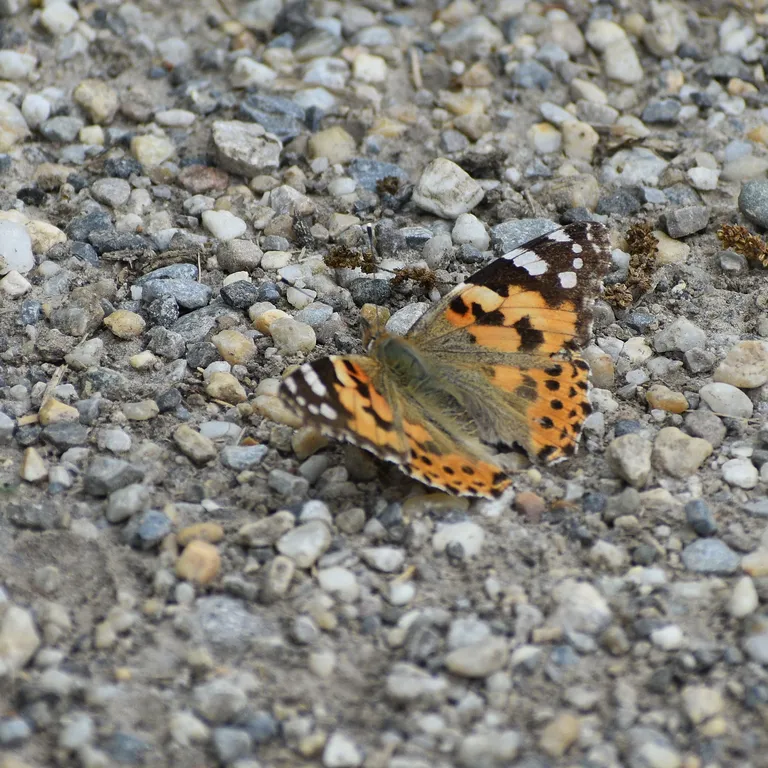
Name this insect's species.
Vanessa cardui
